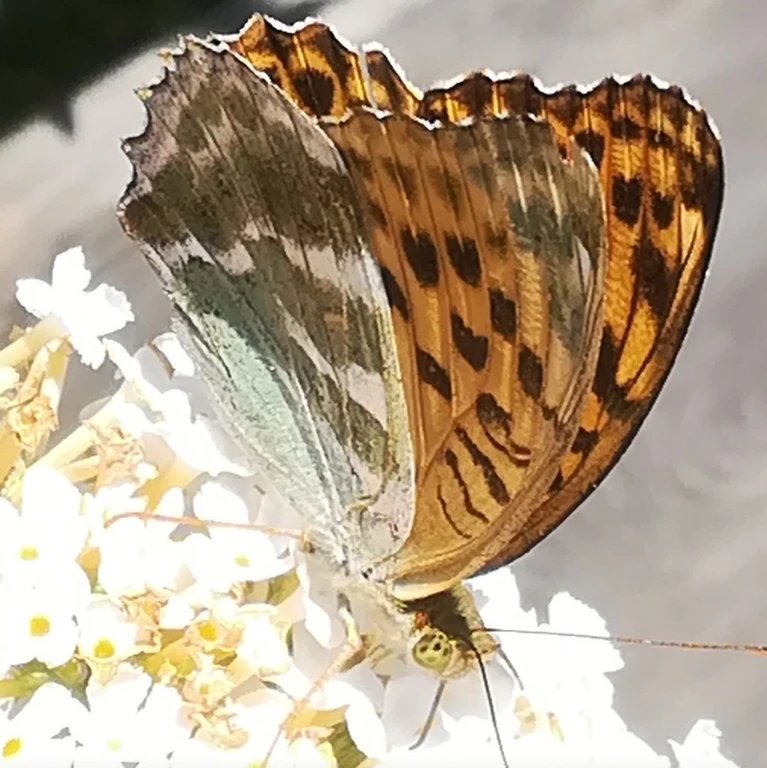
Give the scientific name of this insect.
Argynnis paphia
